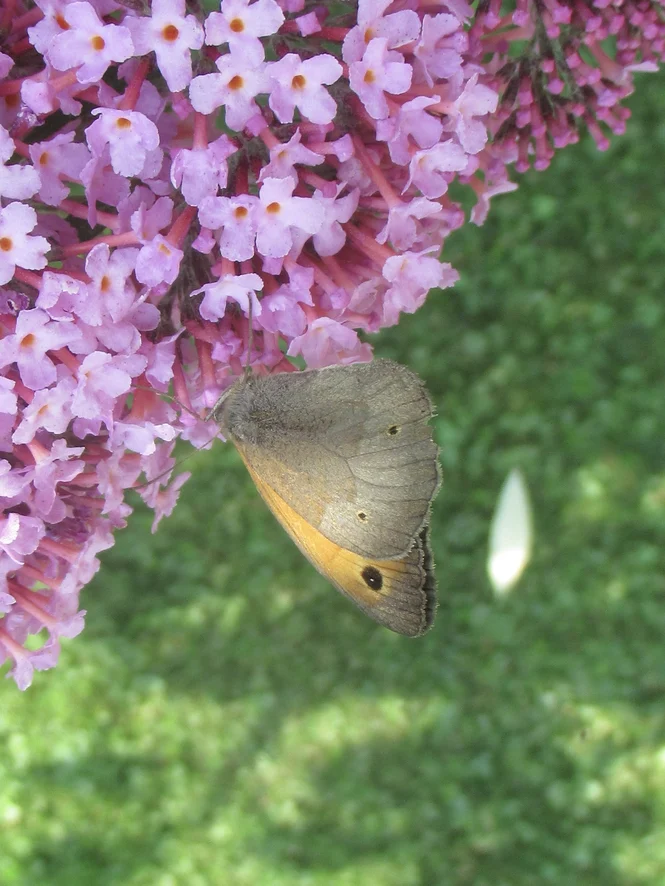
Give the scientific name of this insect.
Maniola jurtina
